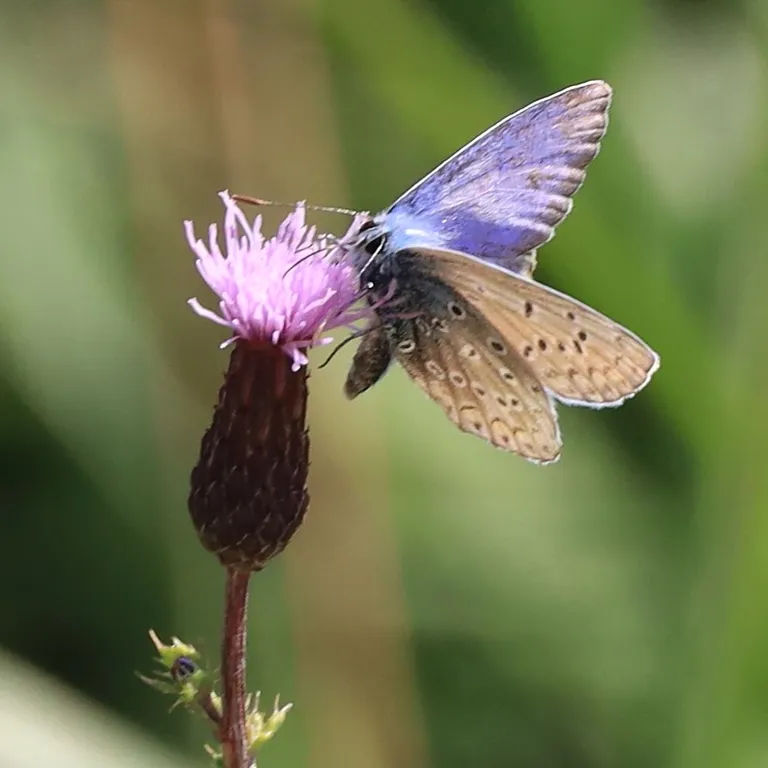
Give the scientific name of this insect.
Polyommatus icarus
